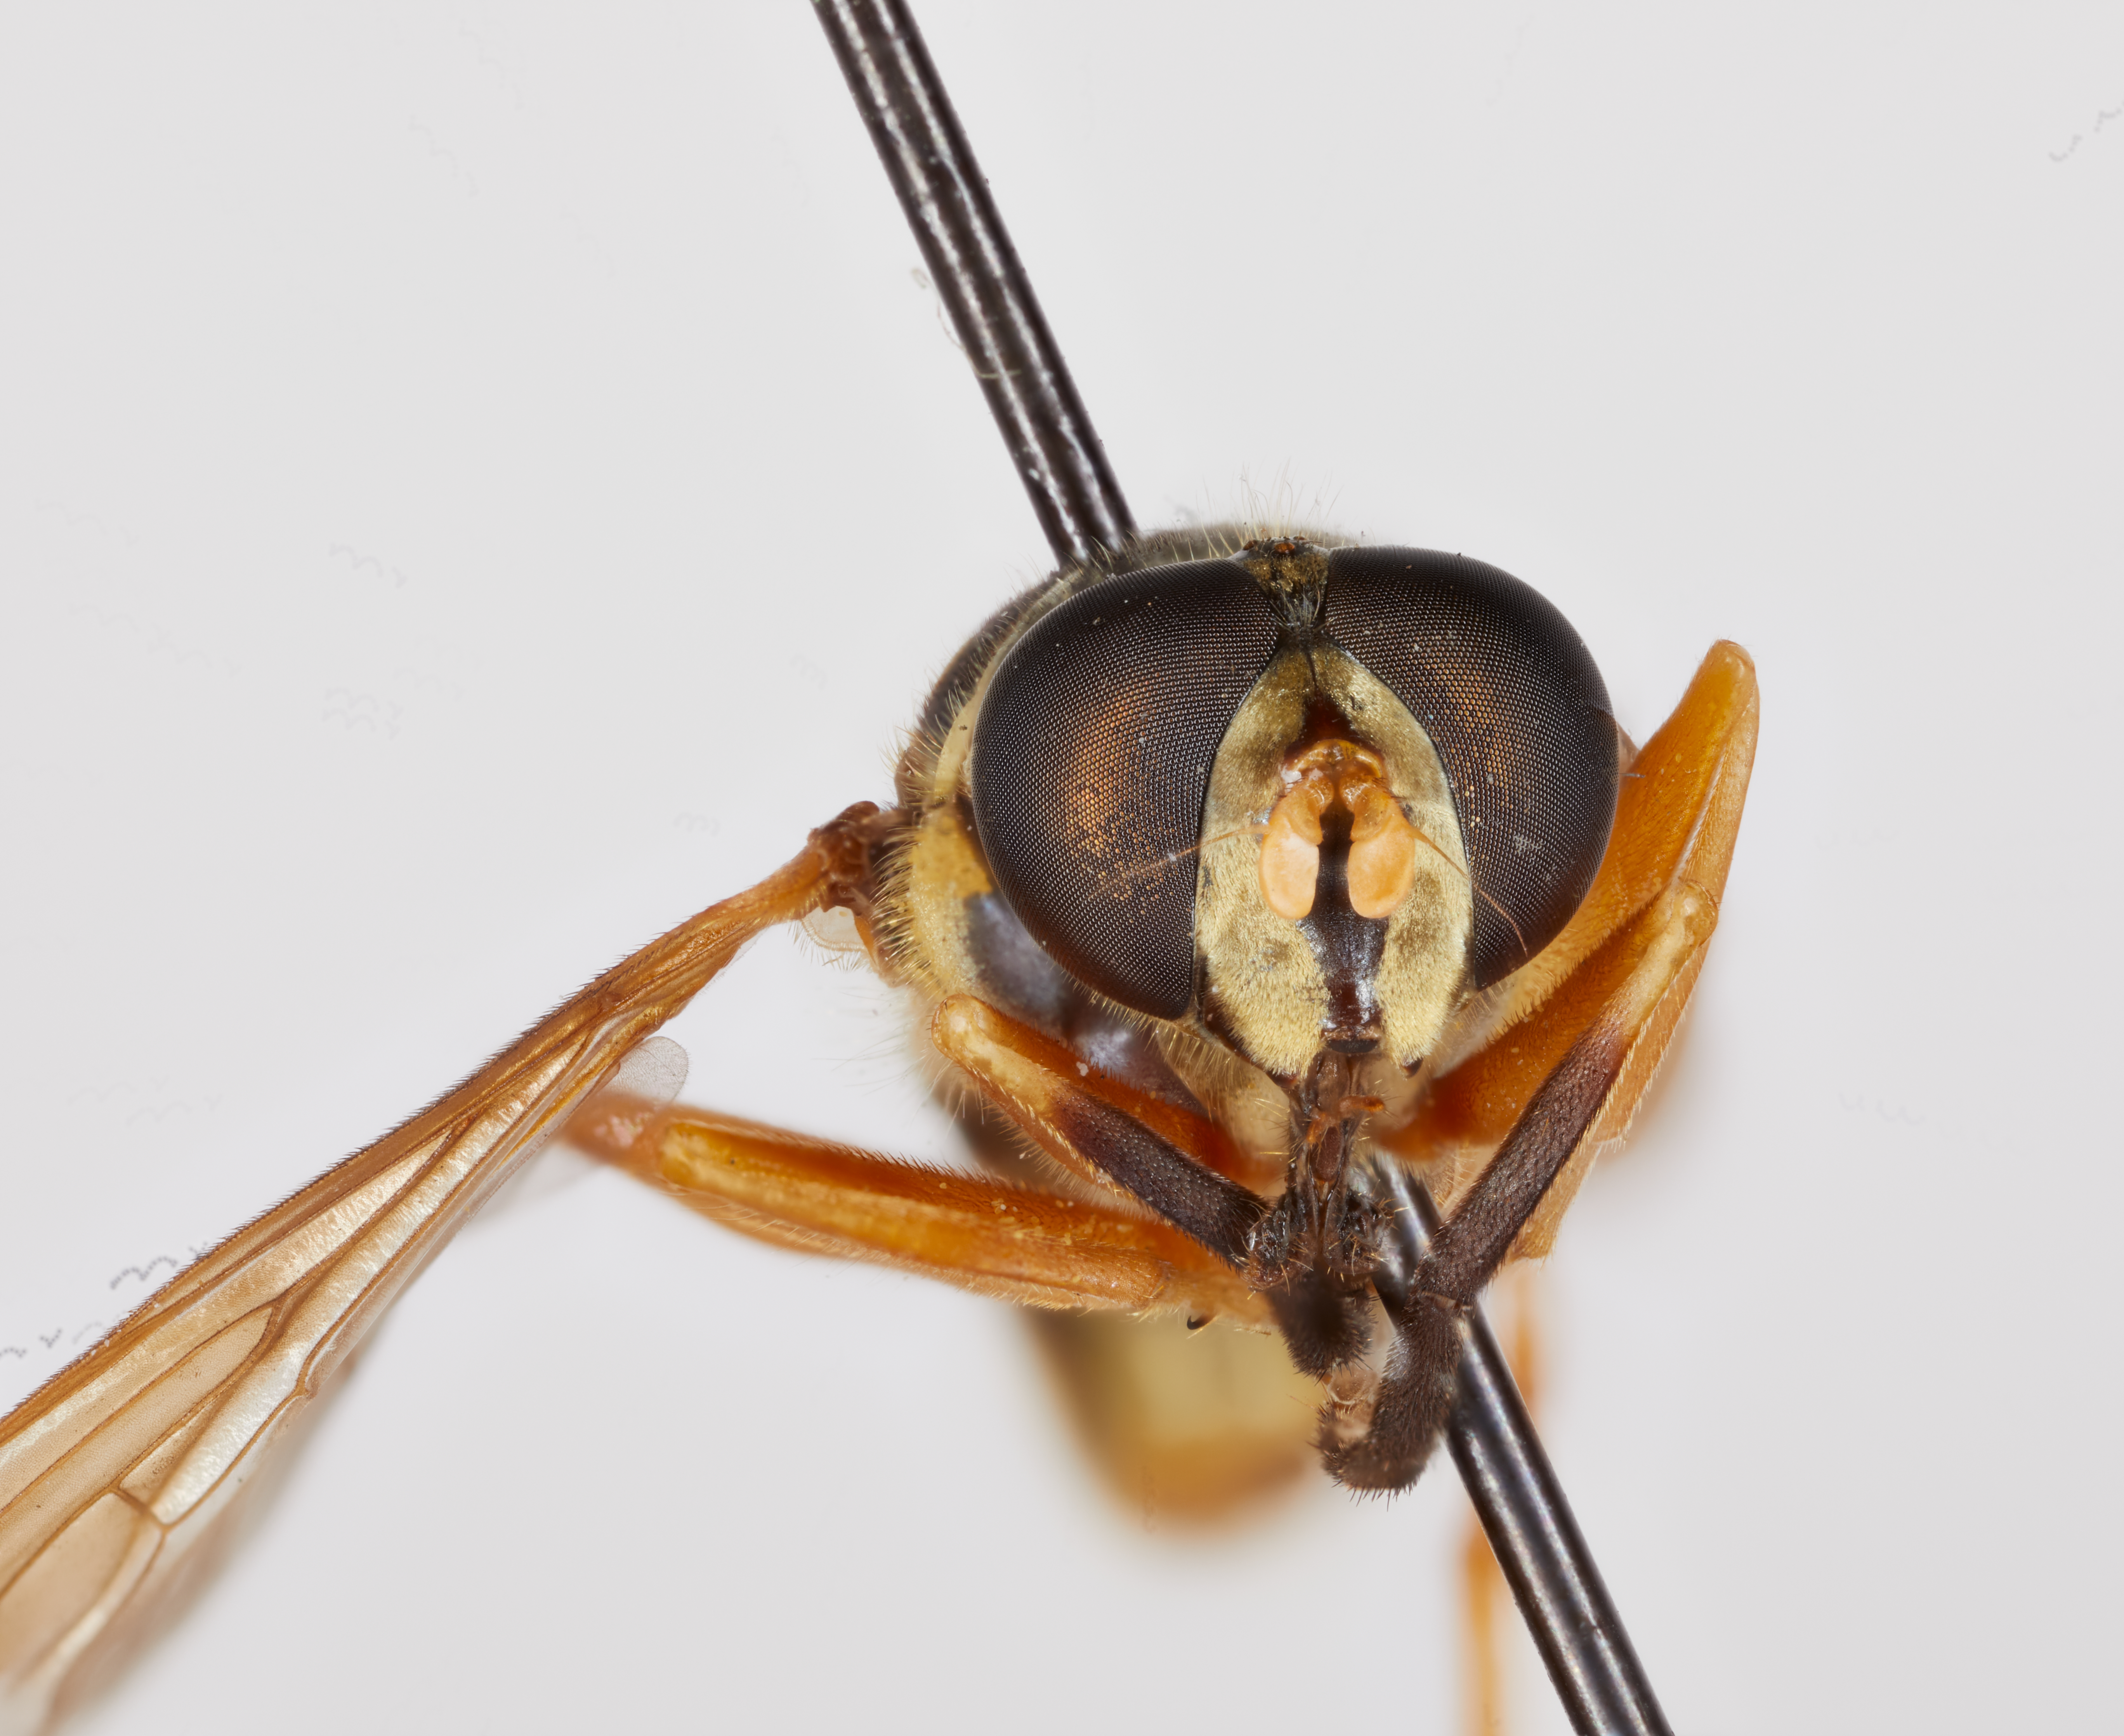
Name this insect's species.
Temnostoma greenei
